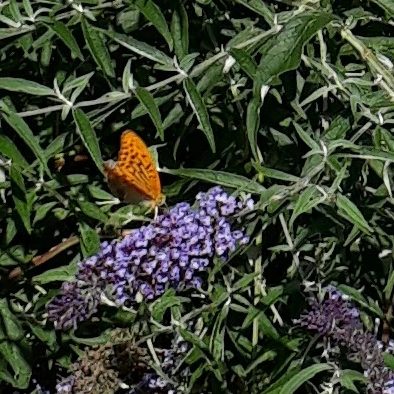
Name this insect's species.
Argynnis paphia
